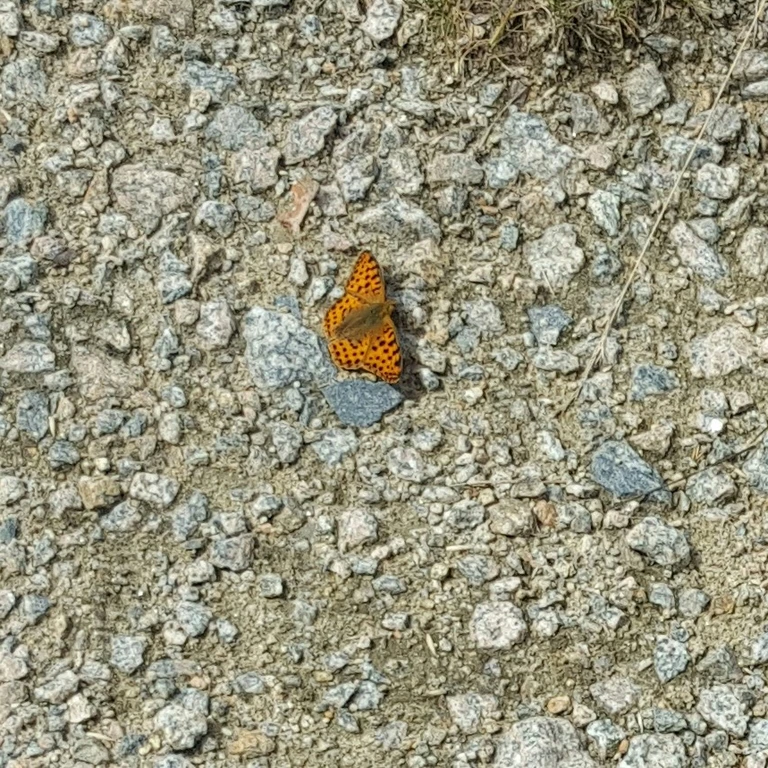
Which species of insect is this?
Issoria lathonia
